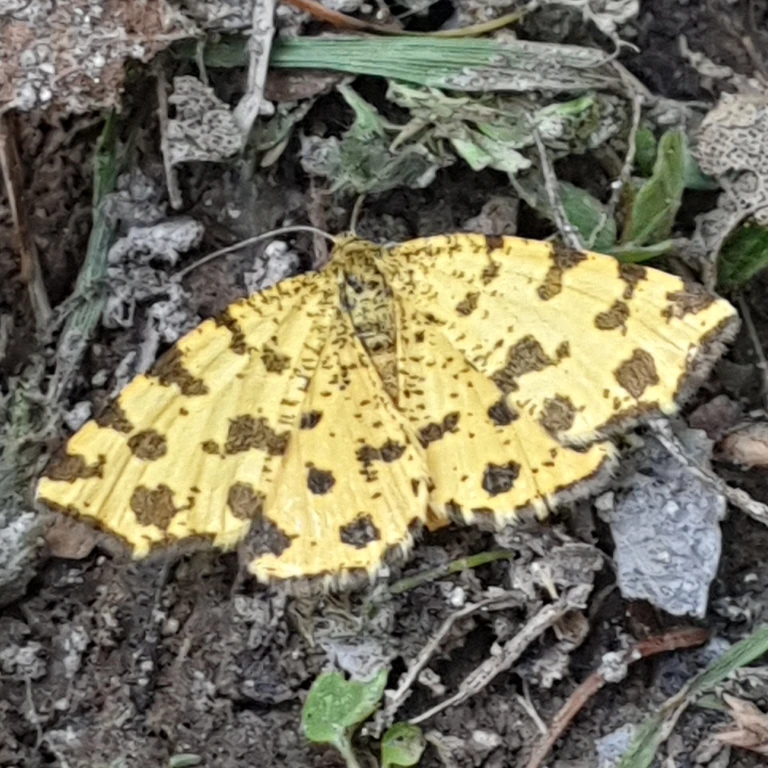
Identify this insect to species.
Pseudopanthera macularia
